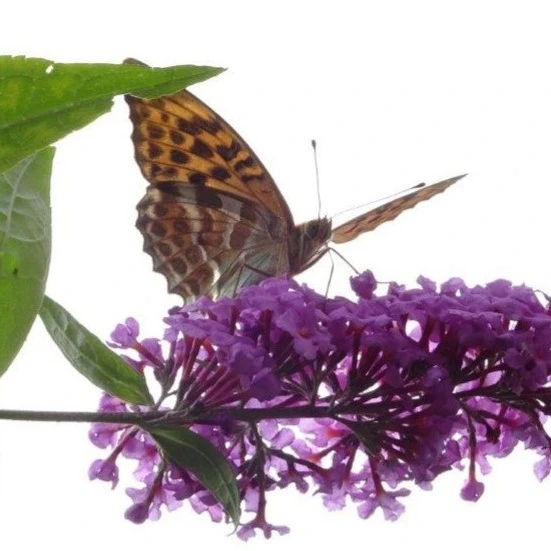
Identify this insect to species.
Argynnis paphia
